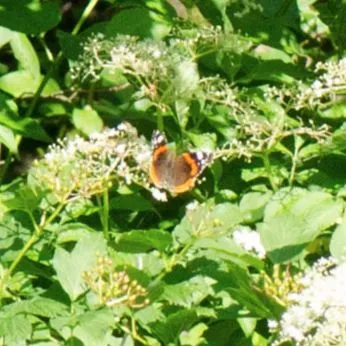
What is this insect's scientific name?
Vanessa atalanta
